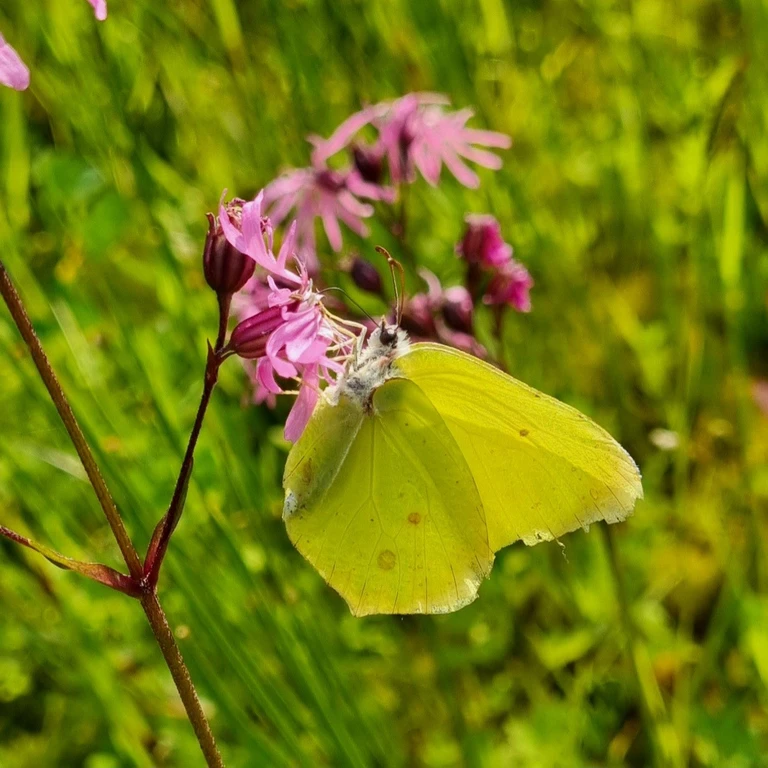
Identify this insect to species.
Gonepteryx rhamni
